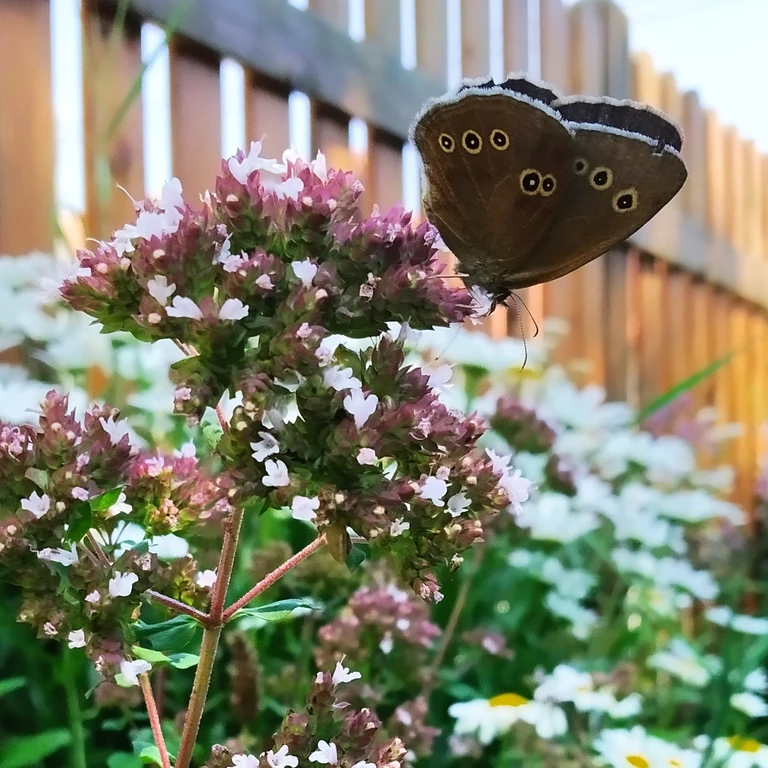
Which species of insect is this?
Aphantopus hyperantus
